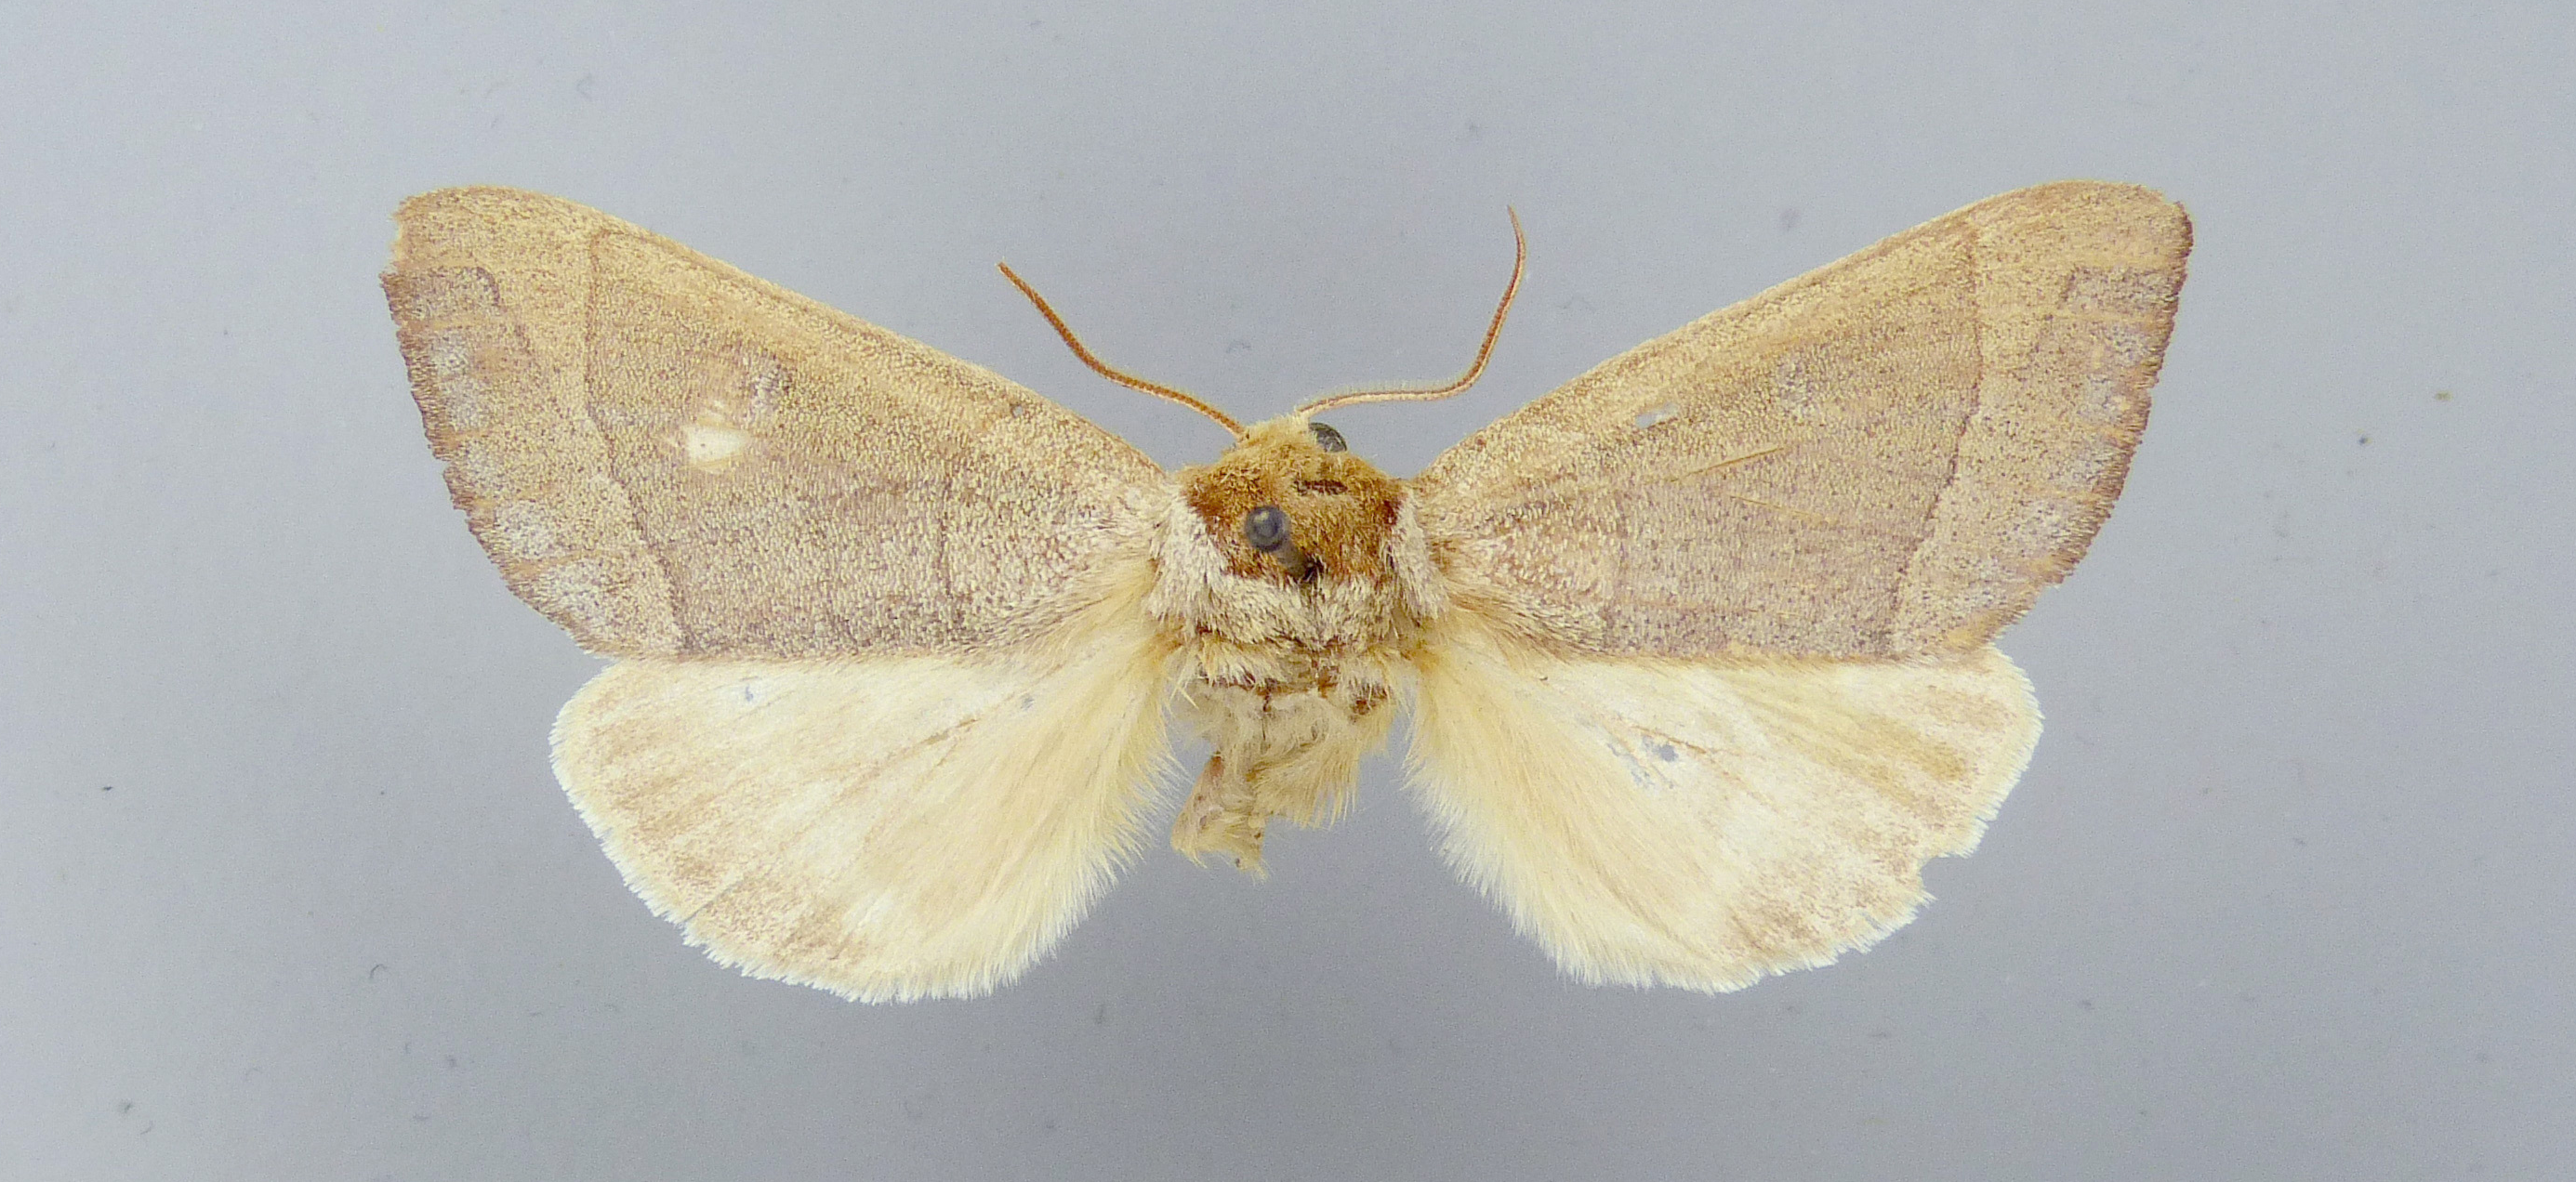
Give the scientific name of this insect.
Datana diffidens
